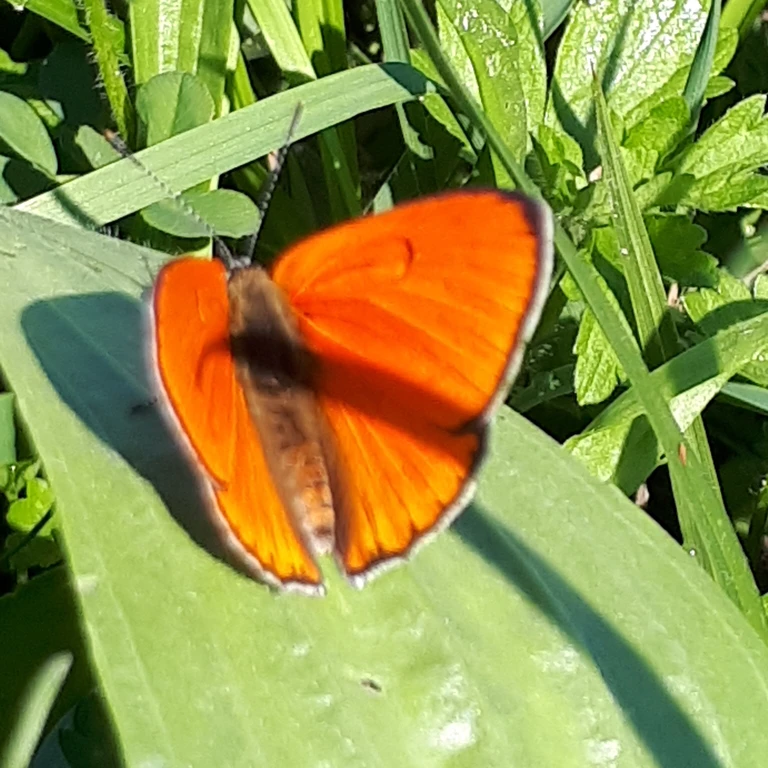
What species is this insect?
Lycaena dispar
